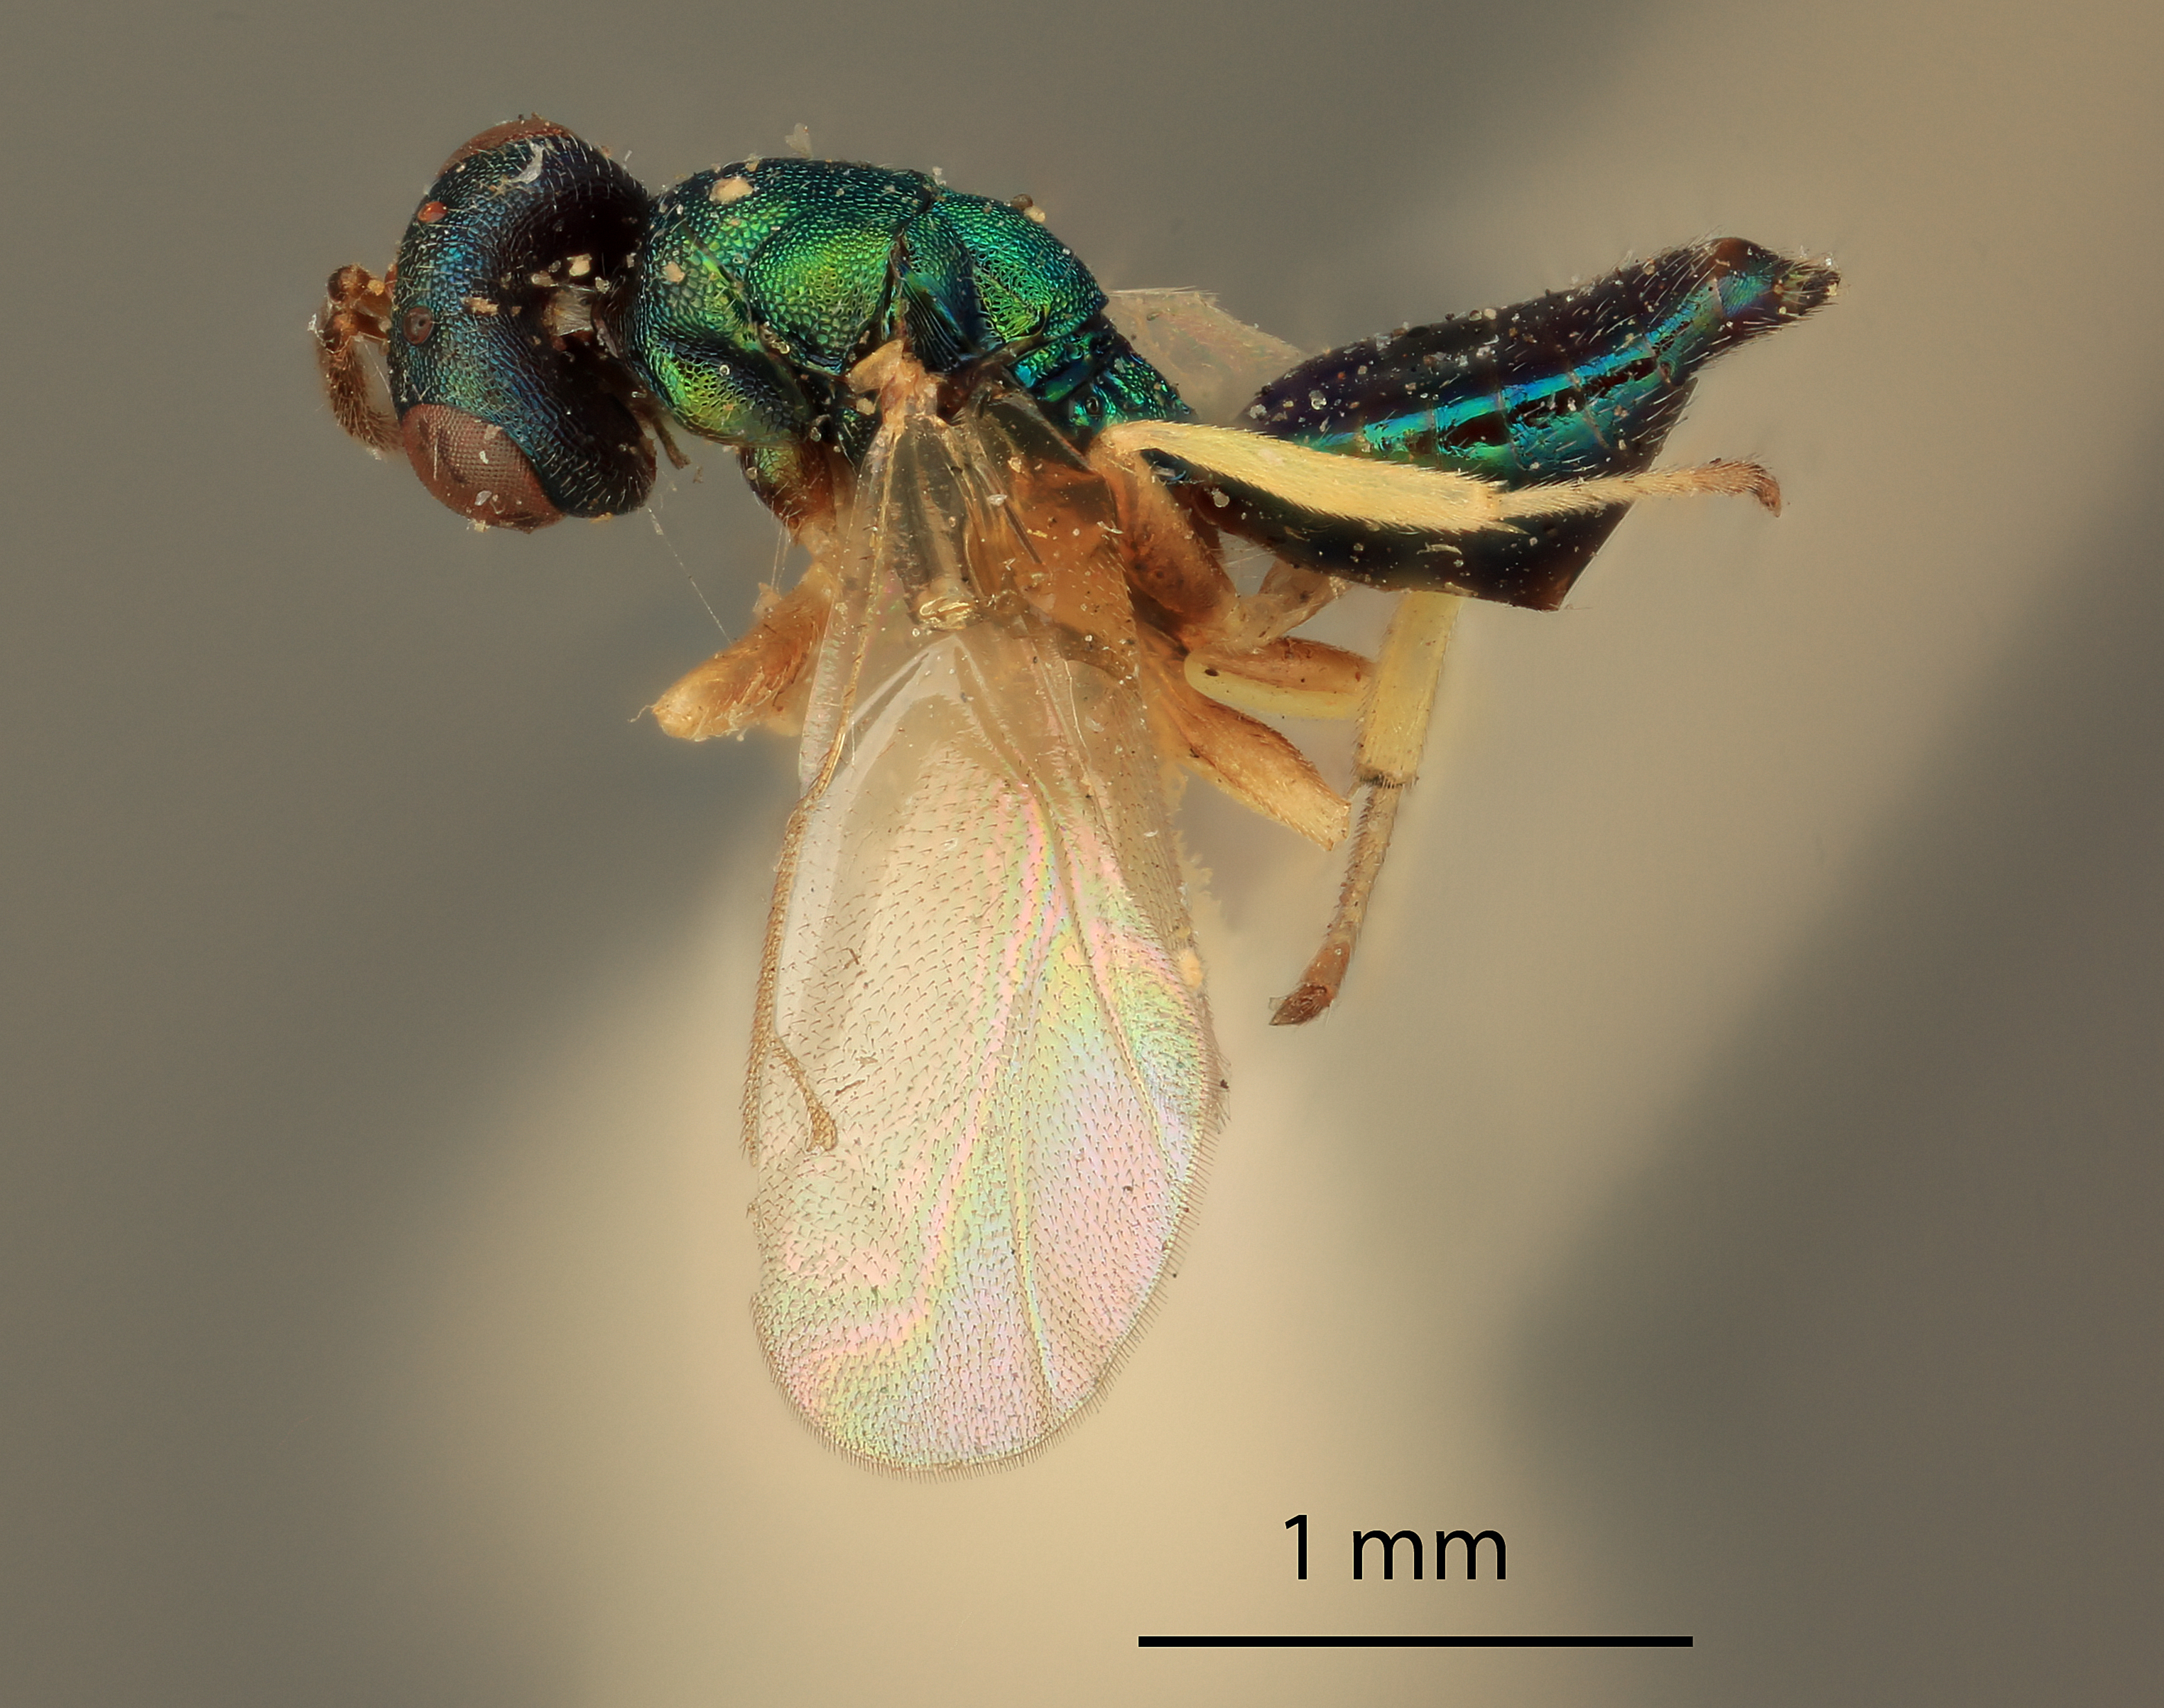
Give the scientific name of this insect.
Habrocytus arkansensis
